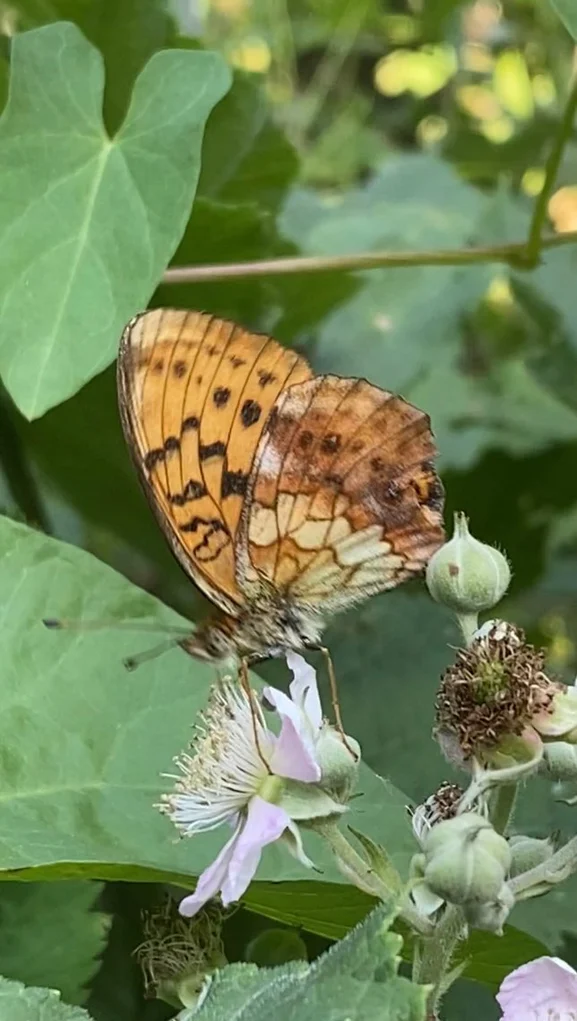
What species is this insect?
Brenthis daphne
